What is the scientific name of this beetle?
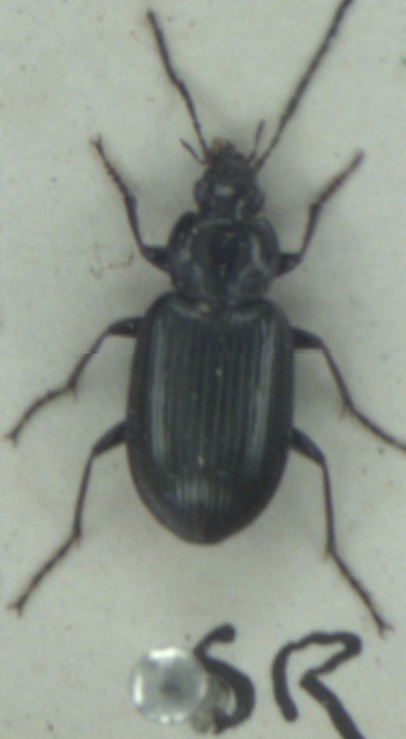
Agonum versutum
